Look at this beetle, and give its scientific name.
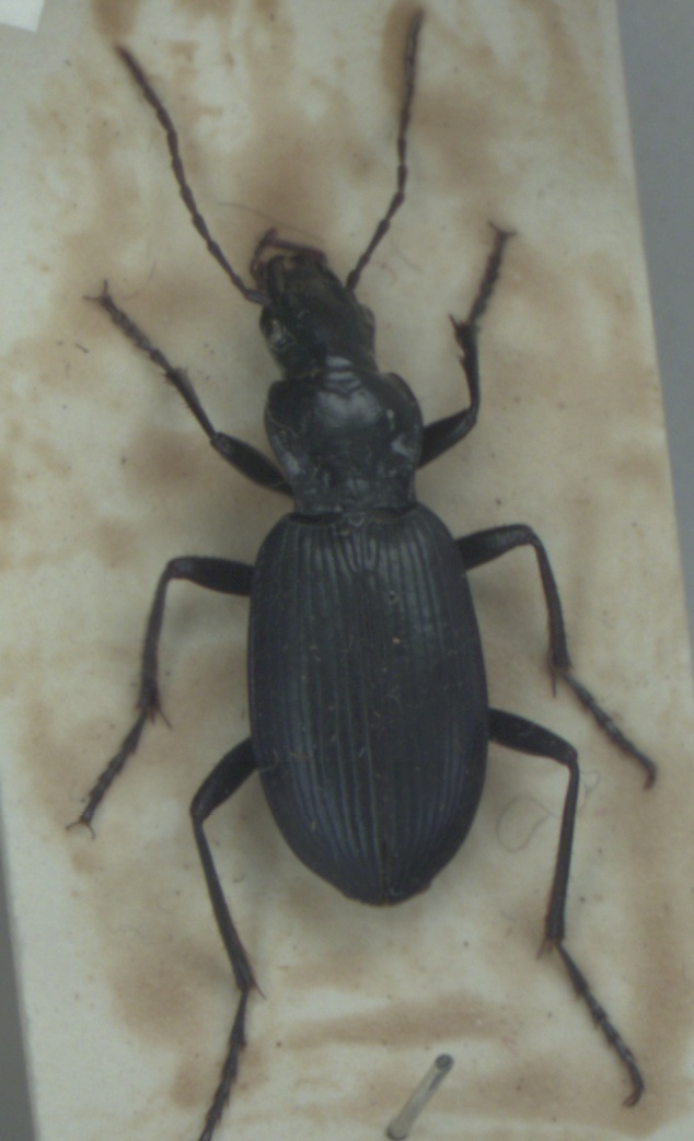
Laemostenus terricola
